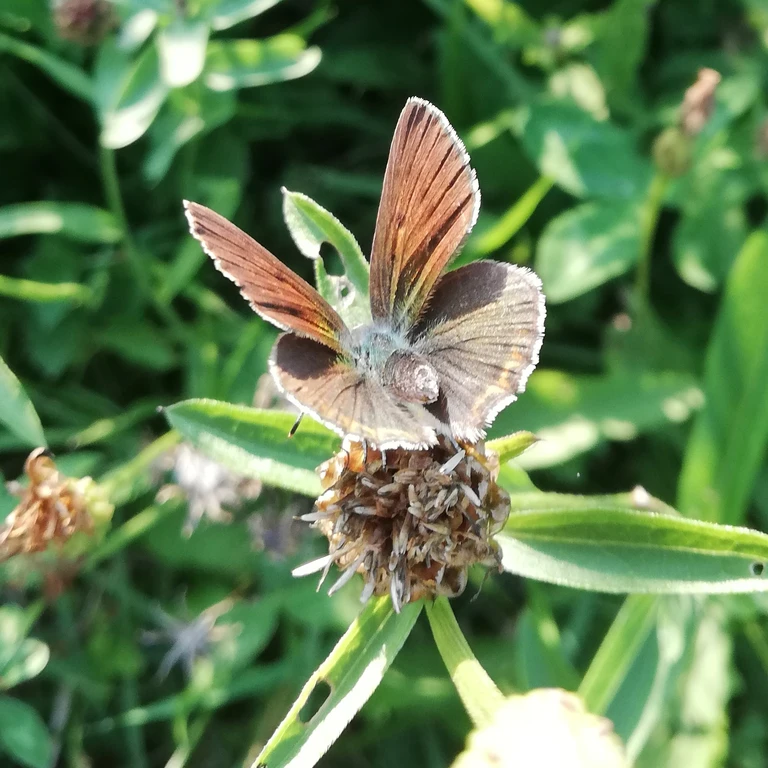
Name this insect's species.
Lycaena hippothoe (also Palaeochrysophanus hippothoe)
